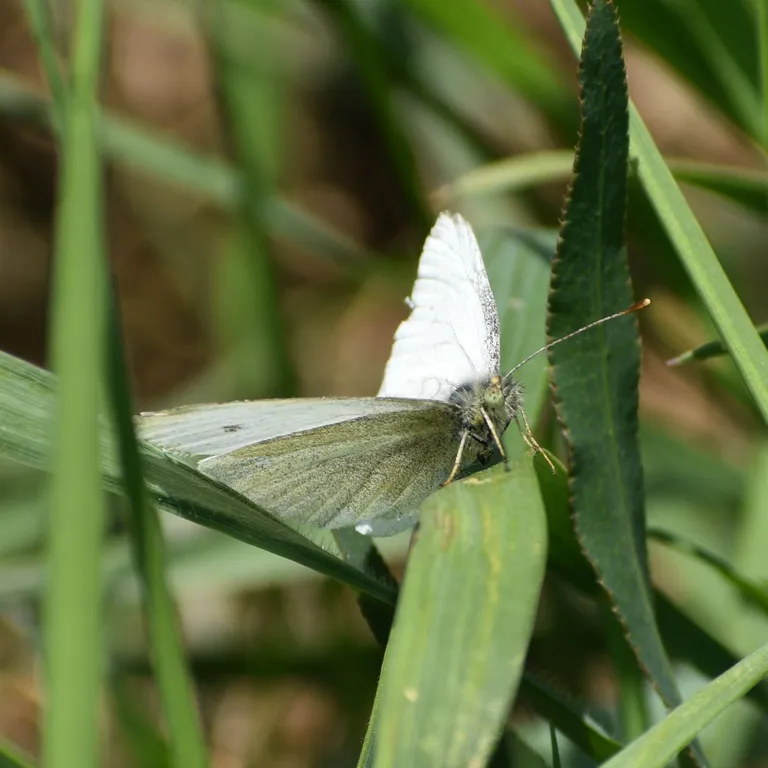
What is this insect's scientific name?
Pieris rapae
